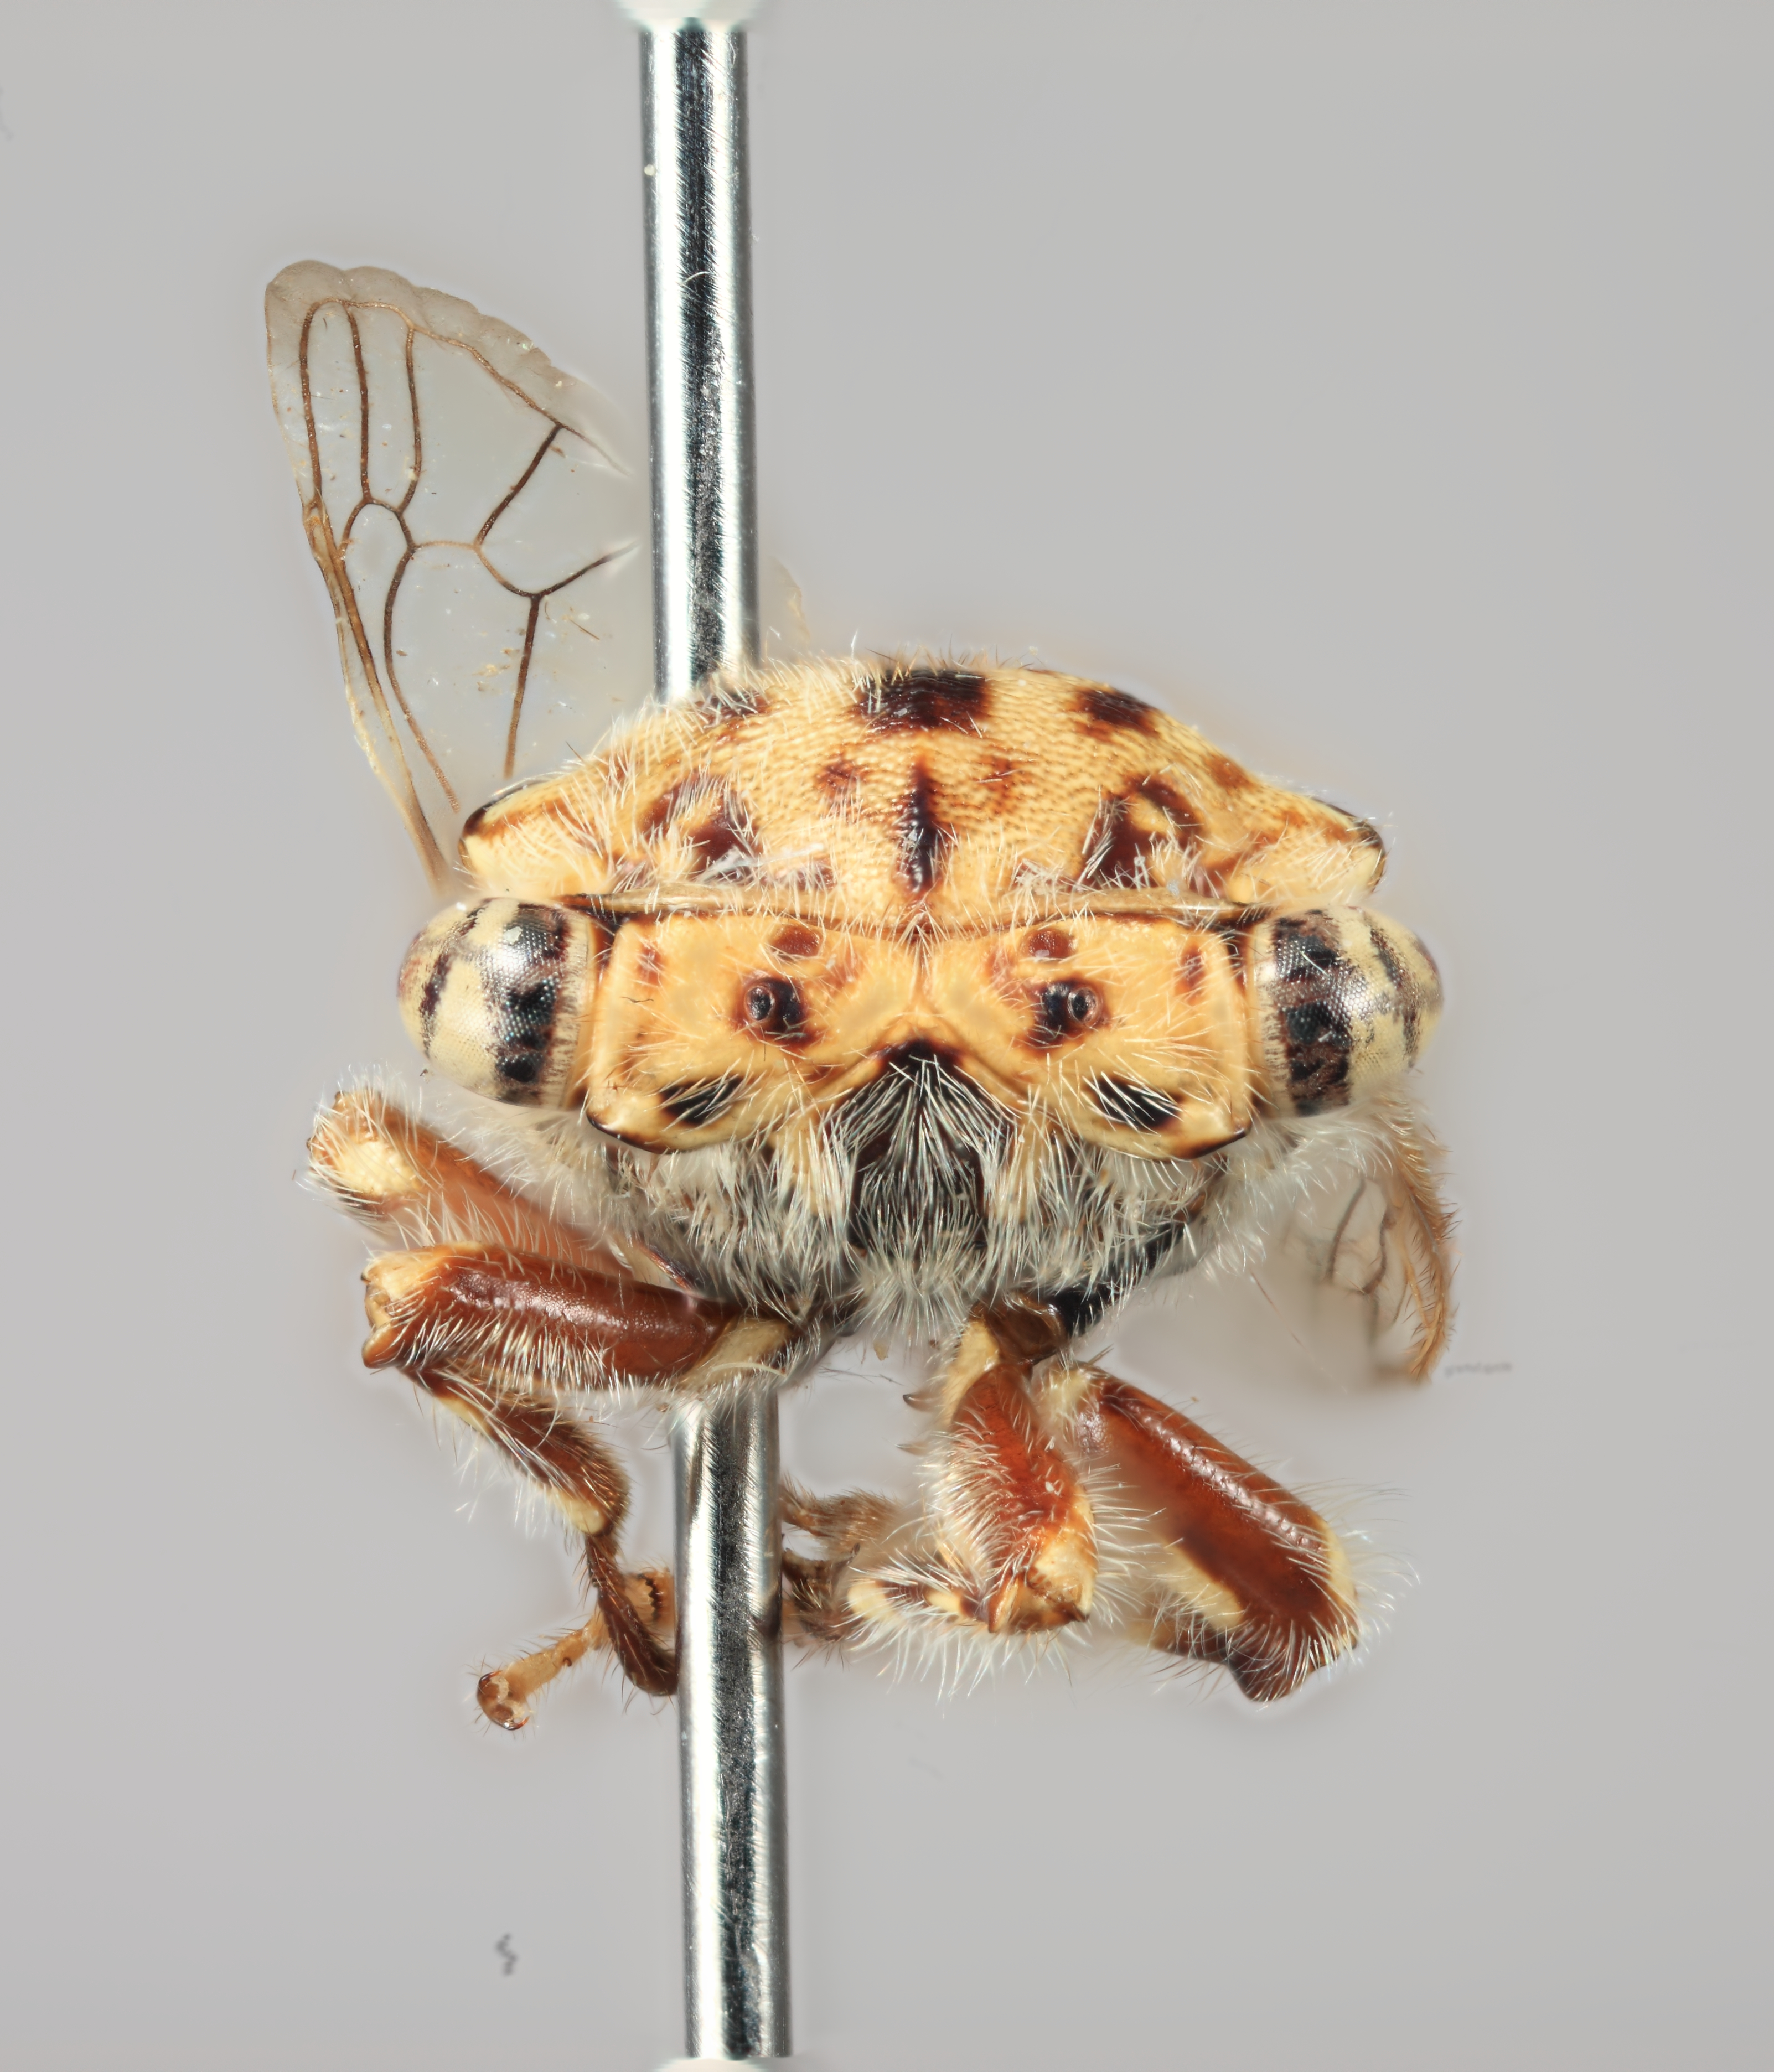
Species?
Nicomia inscripta
